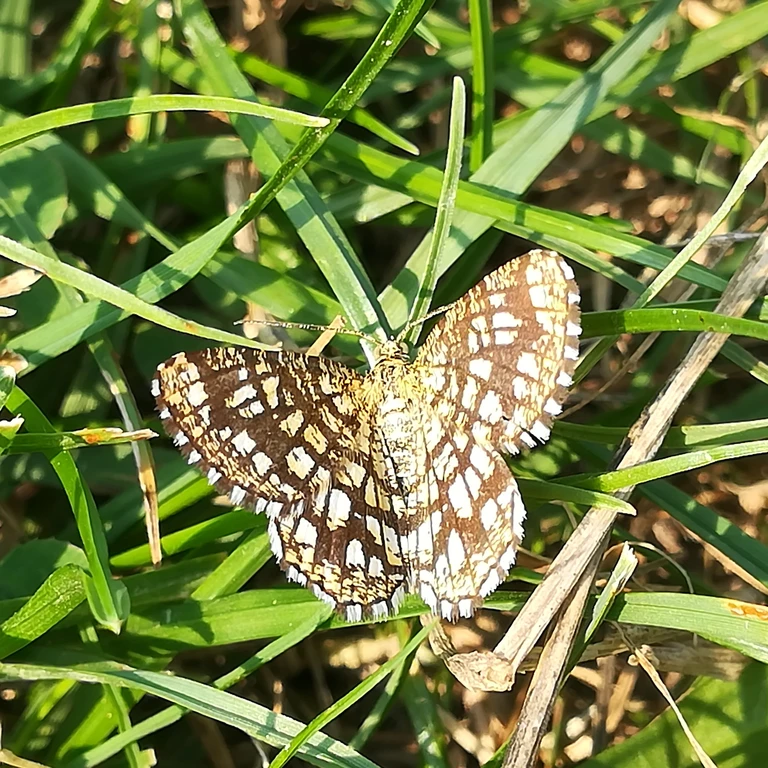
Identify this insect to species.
Chiasmia clathrata
